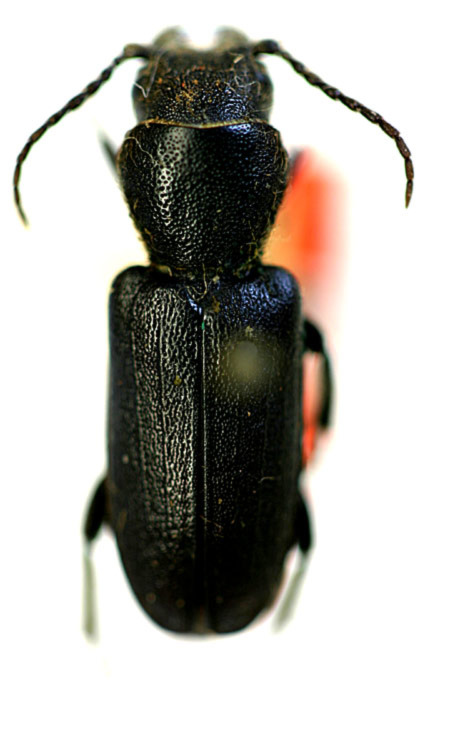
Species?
Spondylis subpubescens (also Neospondylis upiformis)
